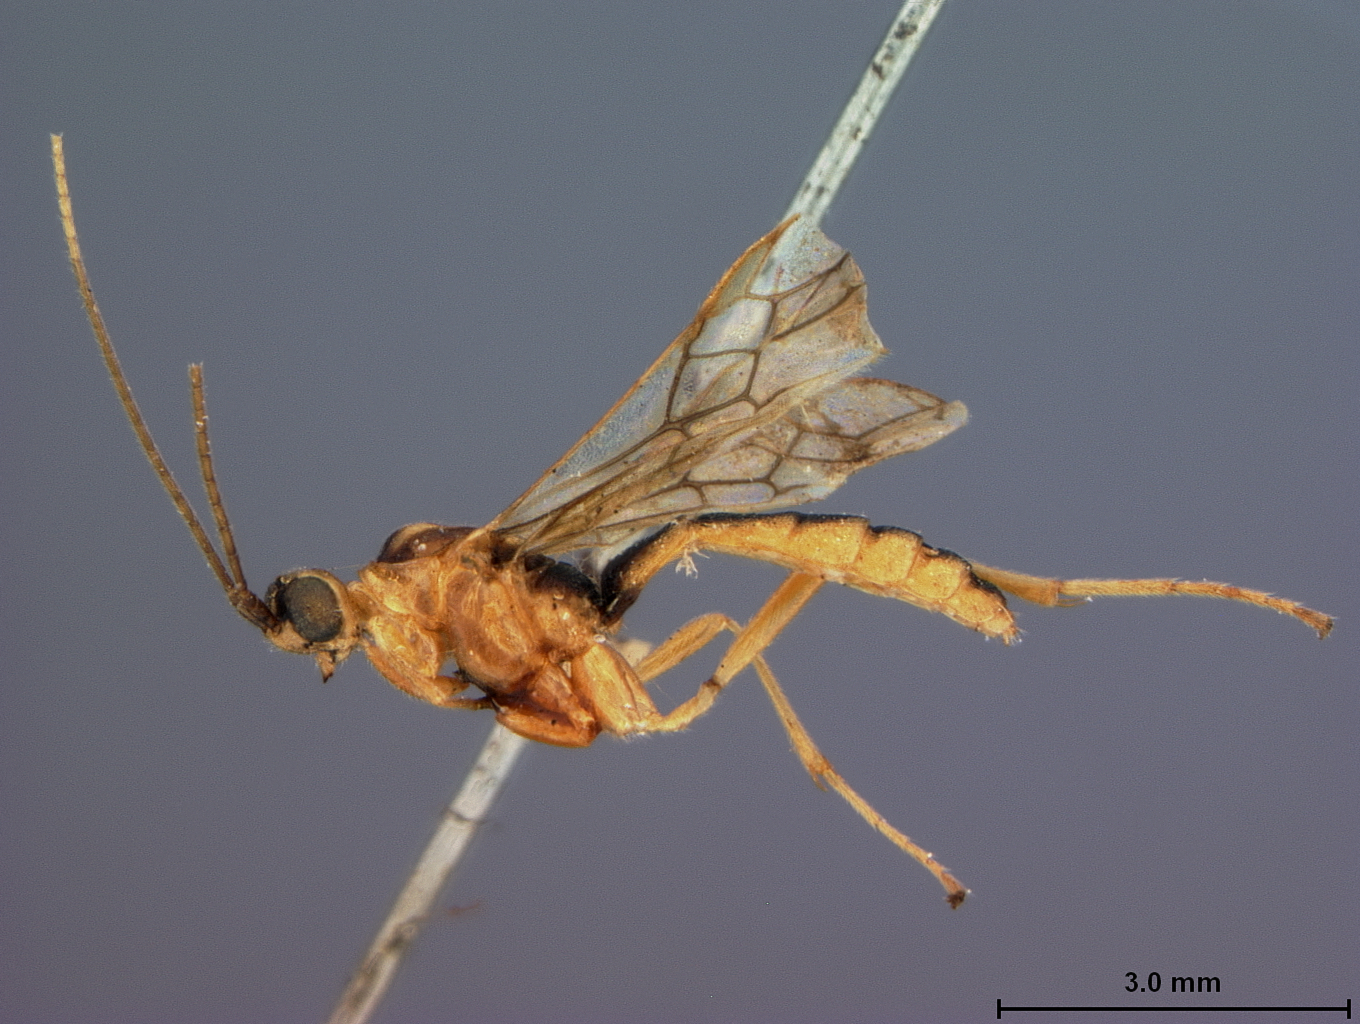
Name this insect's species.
Macrostomionella similis
